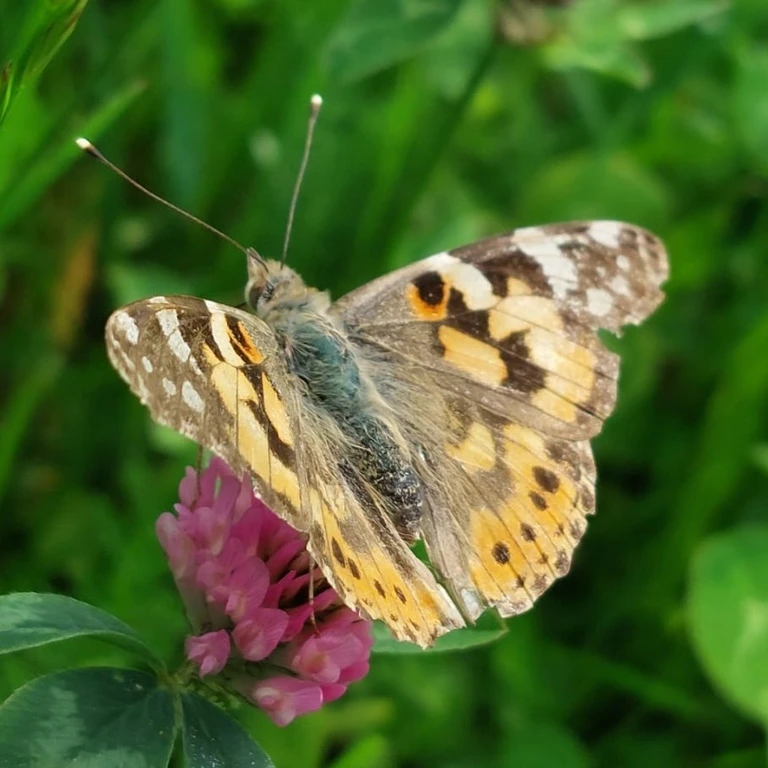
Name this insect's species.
Vanessa cardui
